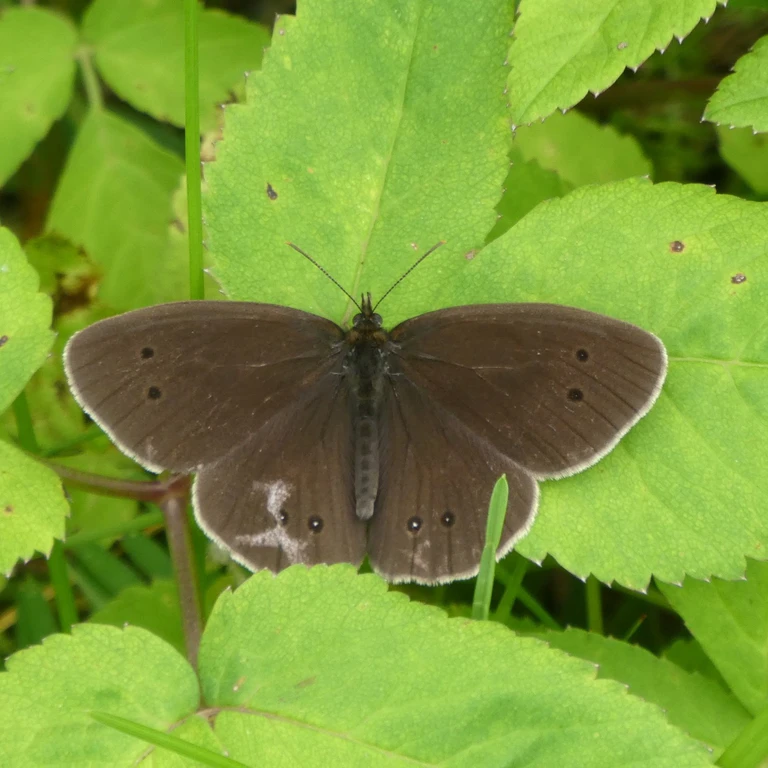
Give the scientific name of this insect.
Aphantopus hyperantus
